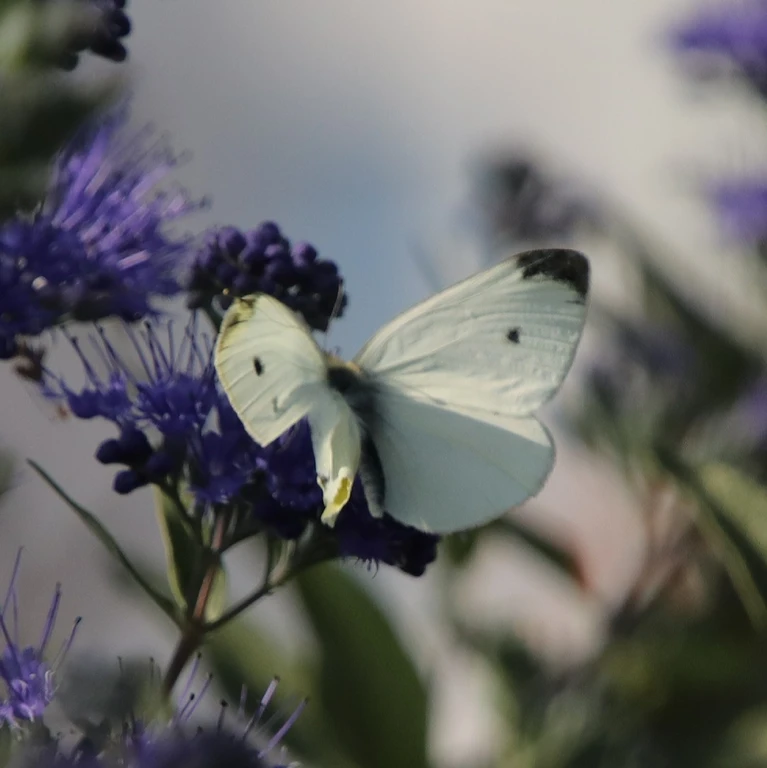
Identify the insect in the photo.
Pieris rapae
